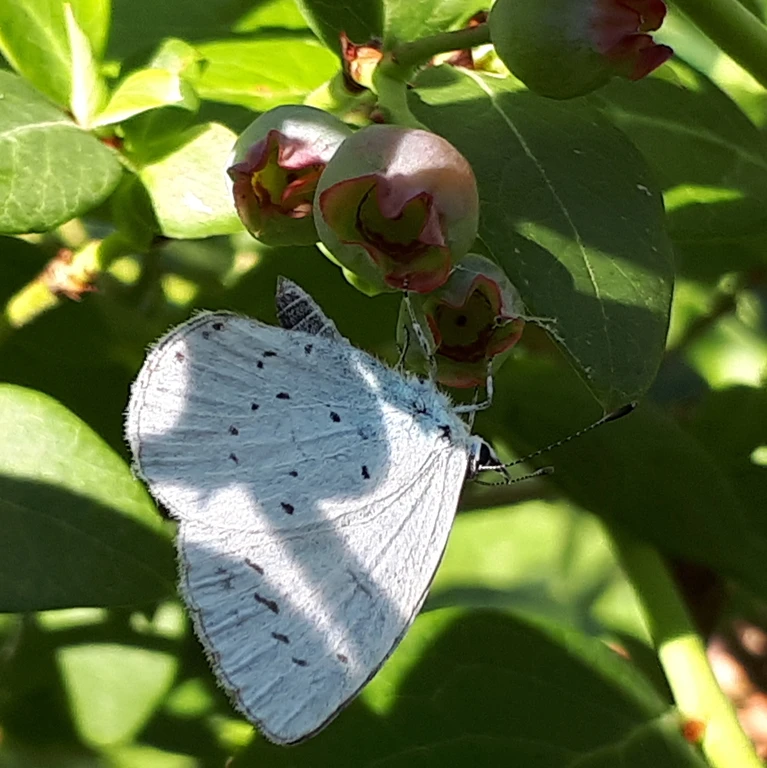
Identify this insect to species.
Celastrina argiolus
